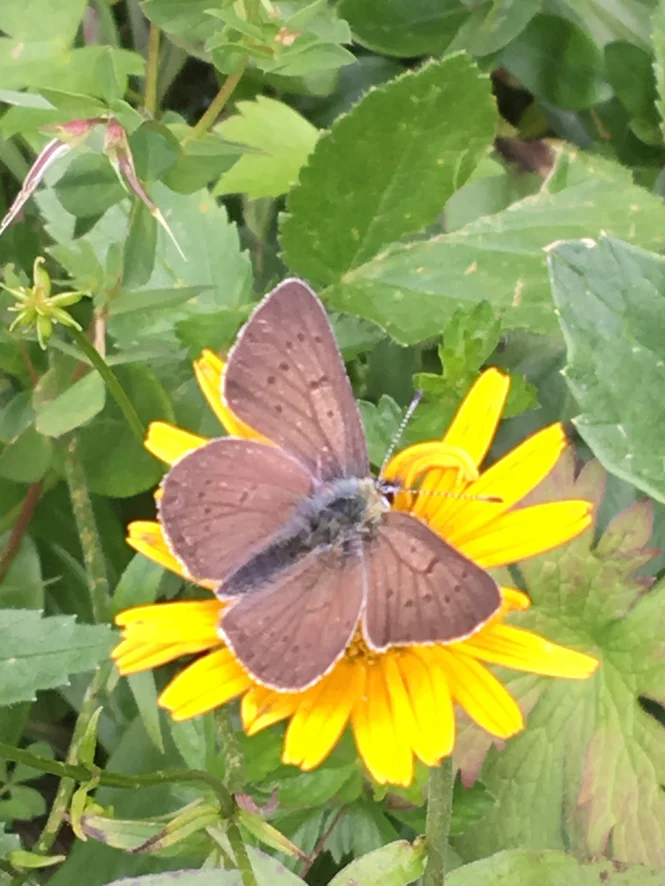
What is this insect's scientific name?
Lycaena tityrus (also Loweia tityrus)
